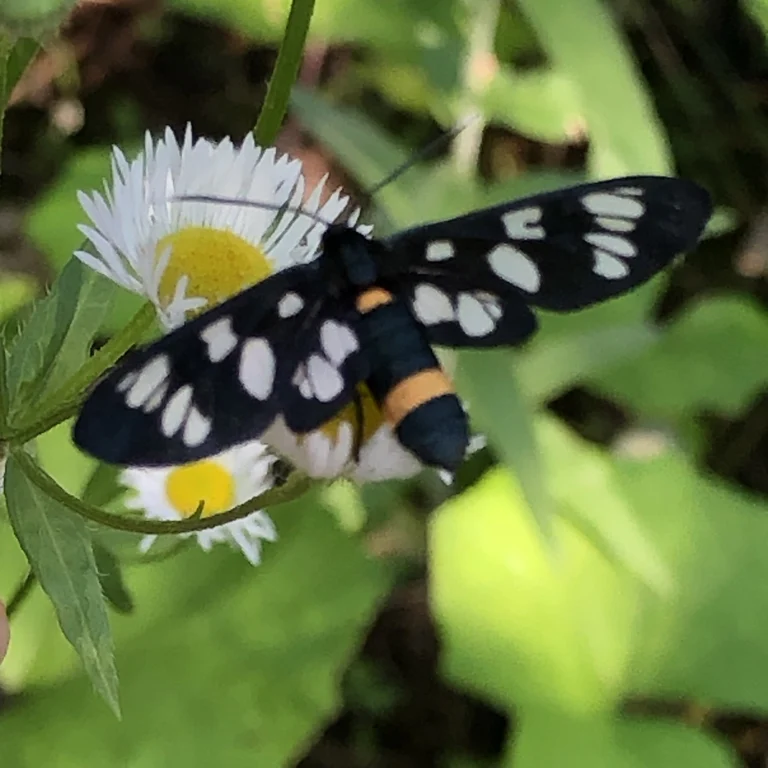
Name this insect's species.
Amata phegea
